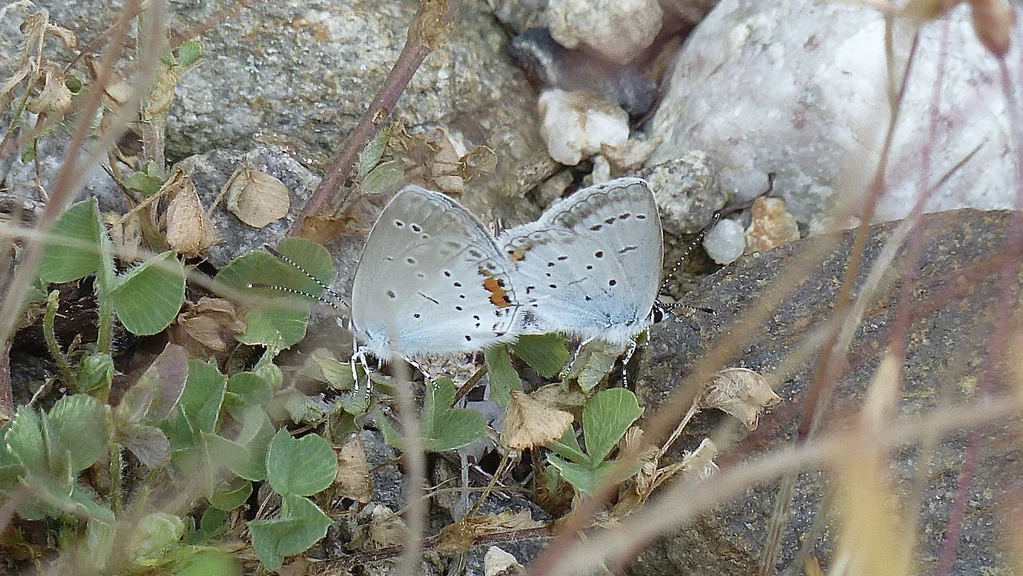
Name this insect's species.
Cupido argiades (also Elkalyce argiades)
